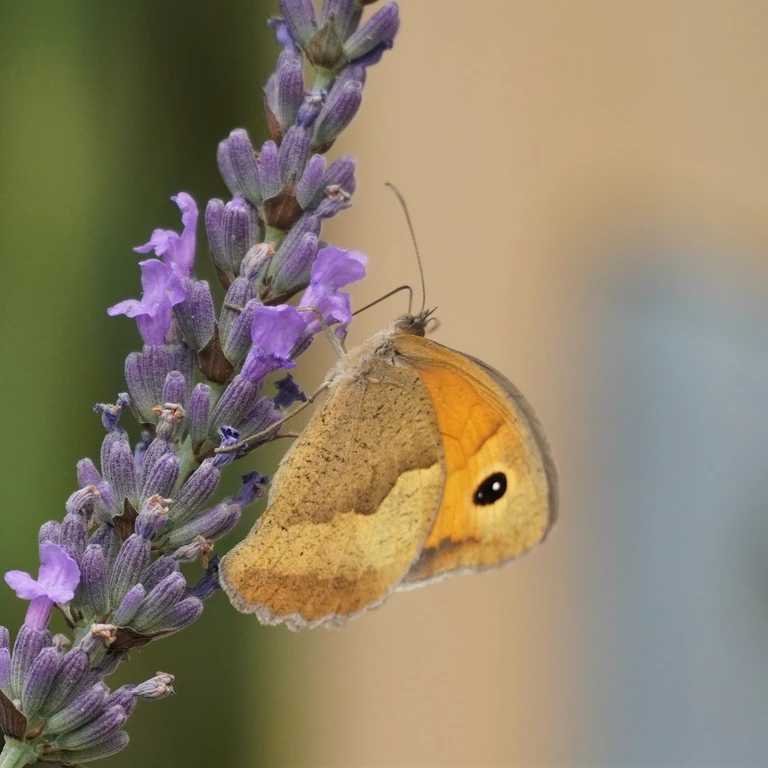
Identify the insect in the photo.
Maniola jurtina
